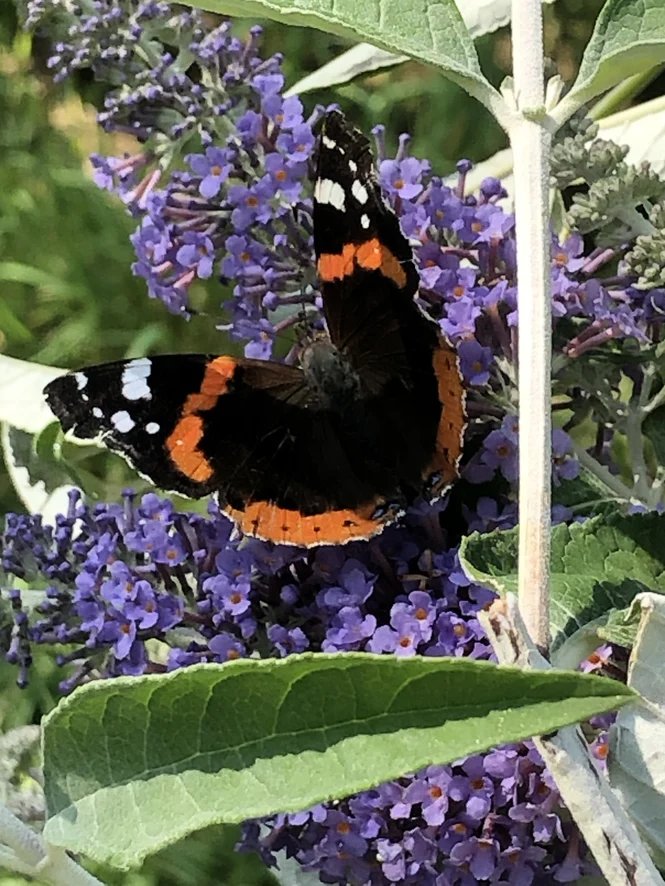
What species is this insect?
Vanessa atalanta
